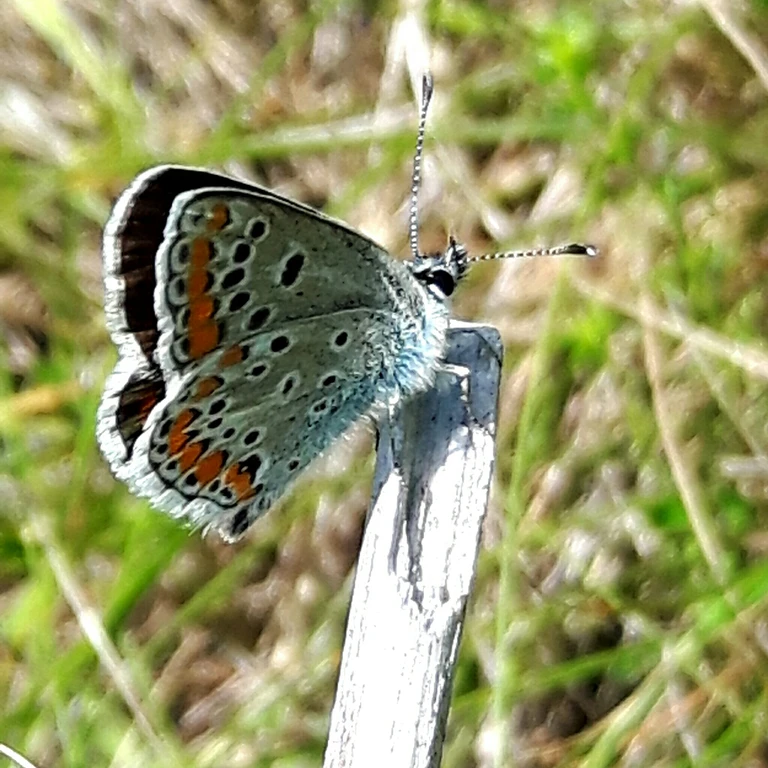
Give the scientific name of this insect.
Aricia agestis/artaxerxes
